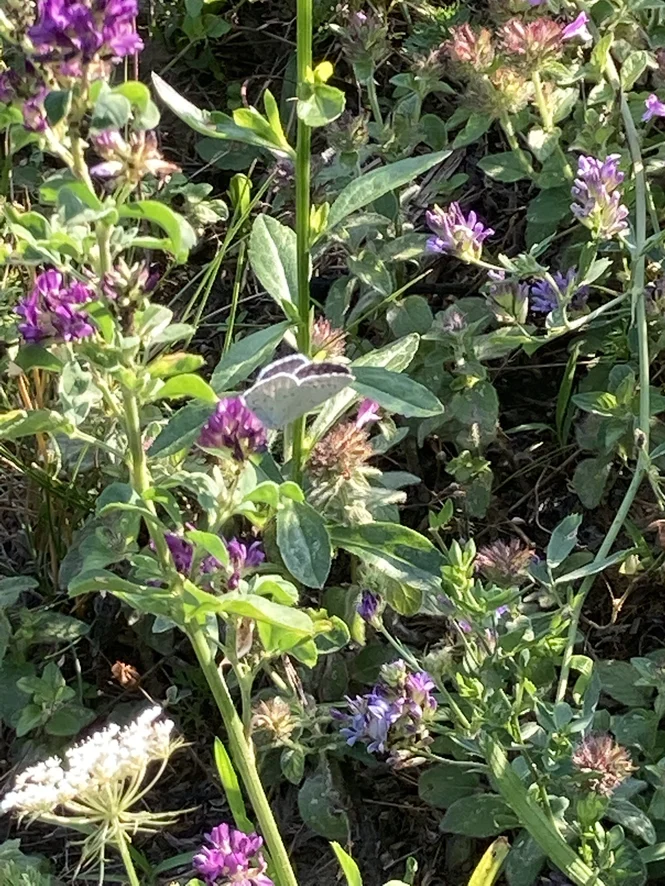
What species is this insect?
Celastrina argiolus
